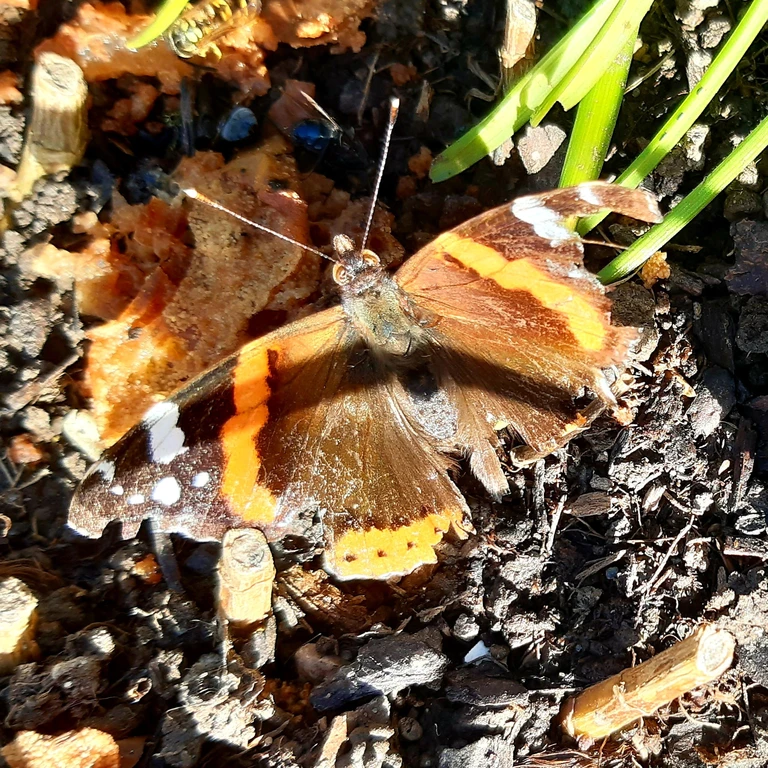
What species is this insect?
Vanessa atalanta
